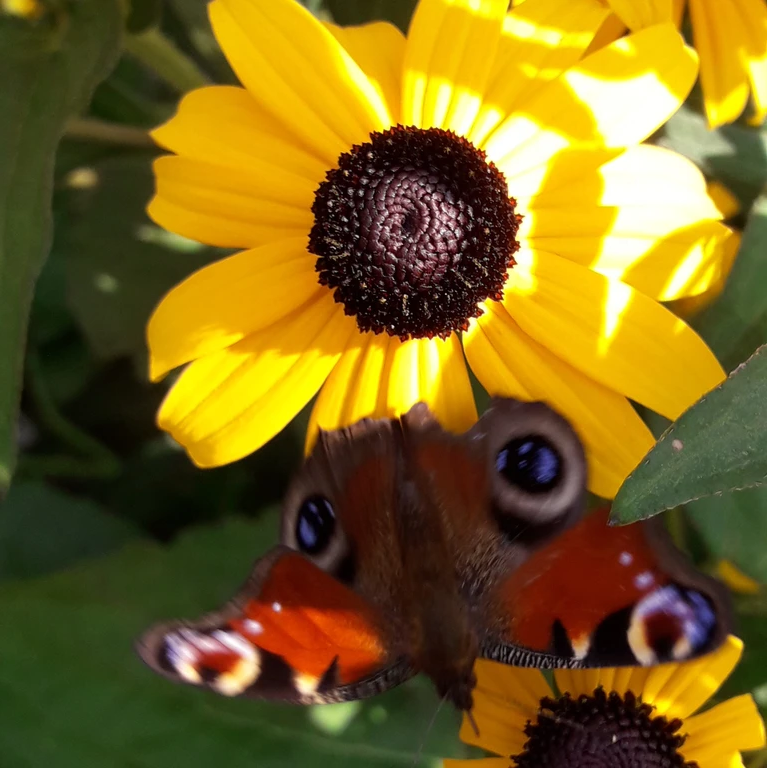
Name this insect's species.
Aglais io
